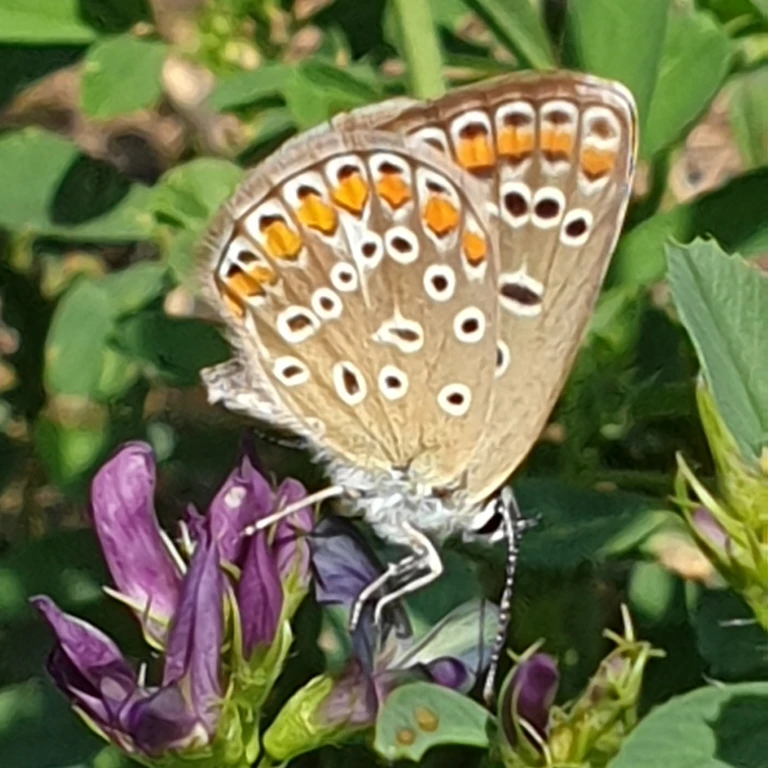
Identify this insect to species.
Polyommatus icarus
